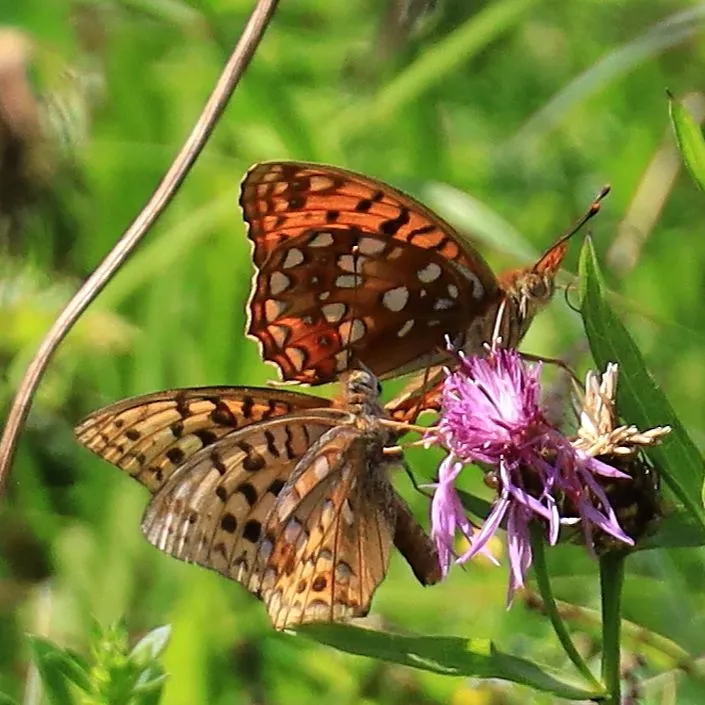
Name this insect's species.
Fabriciana adippe
